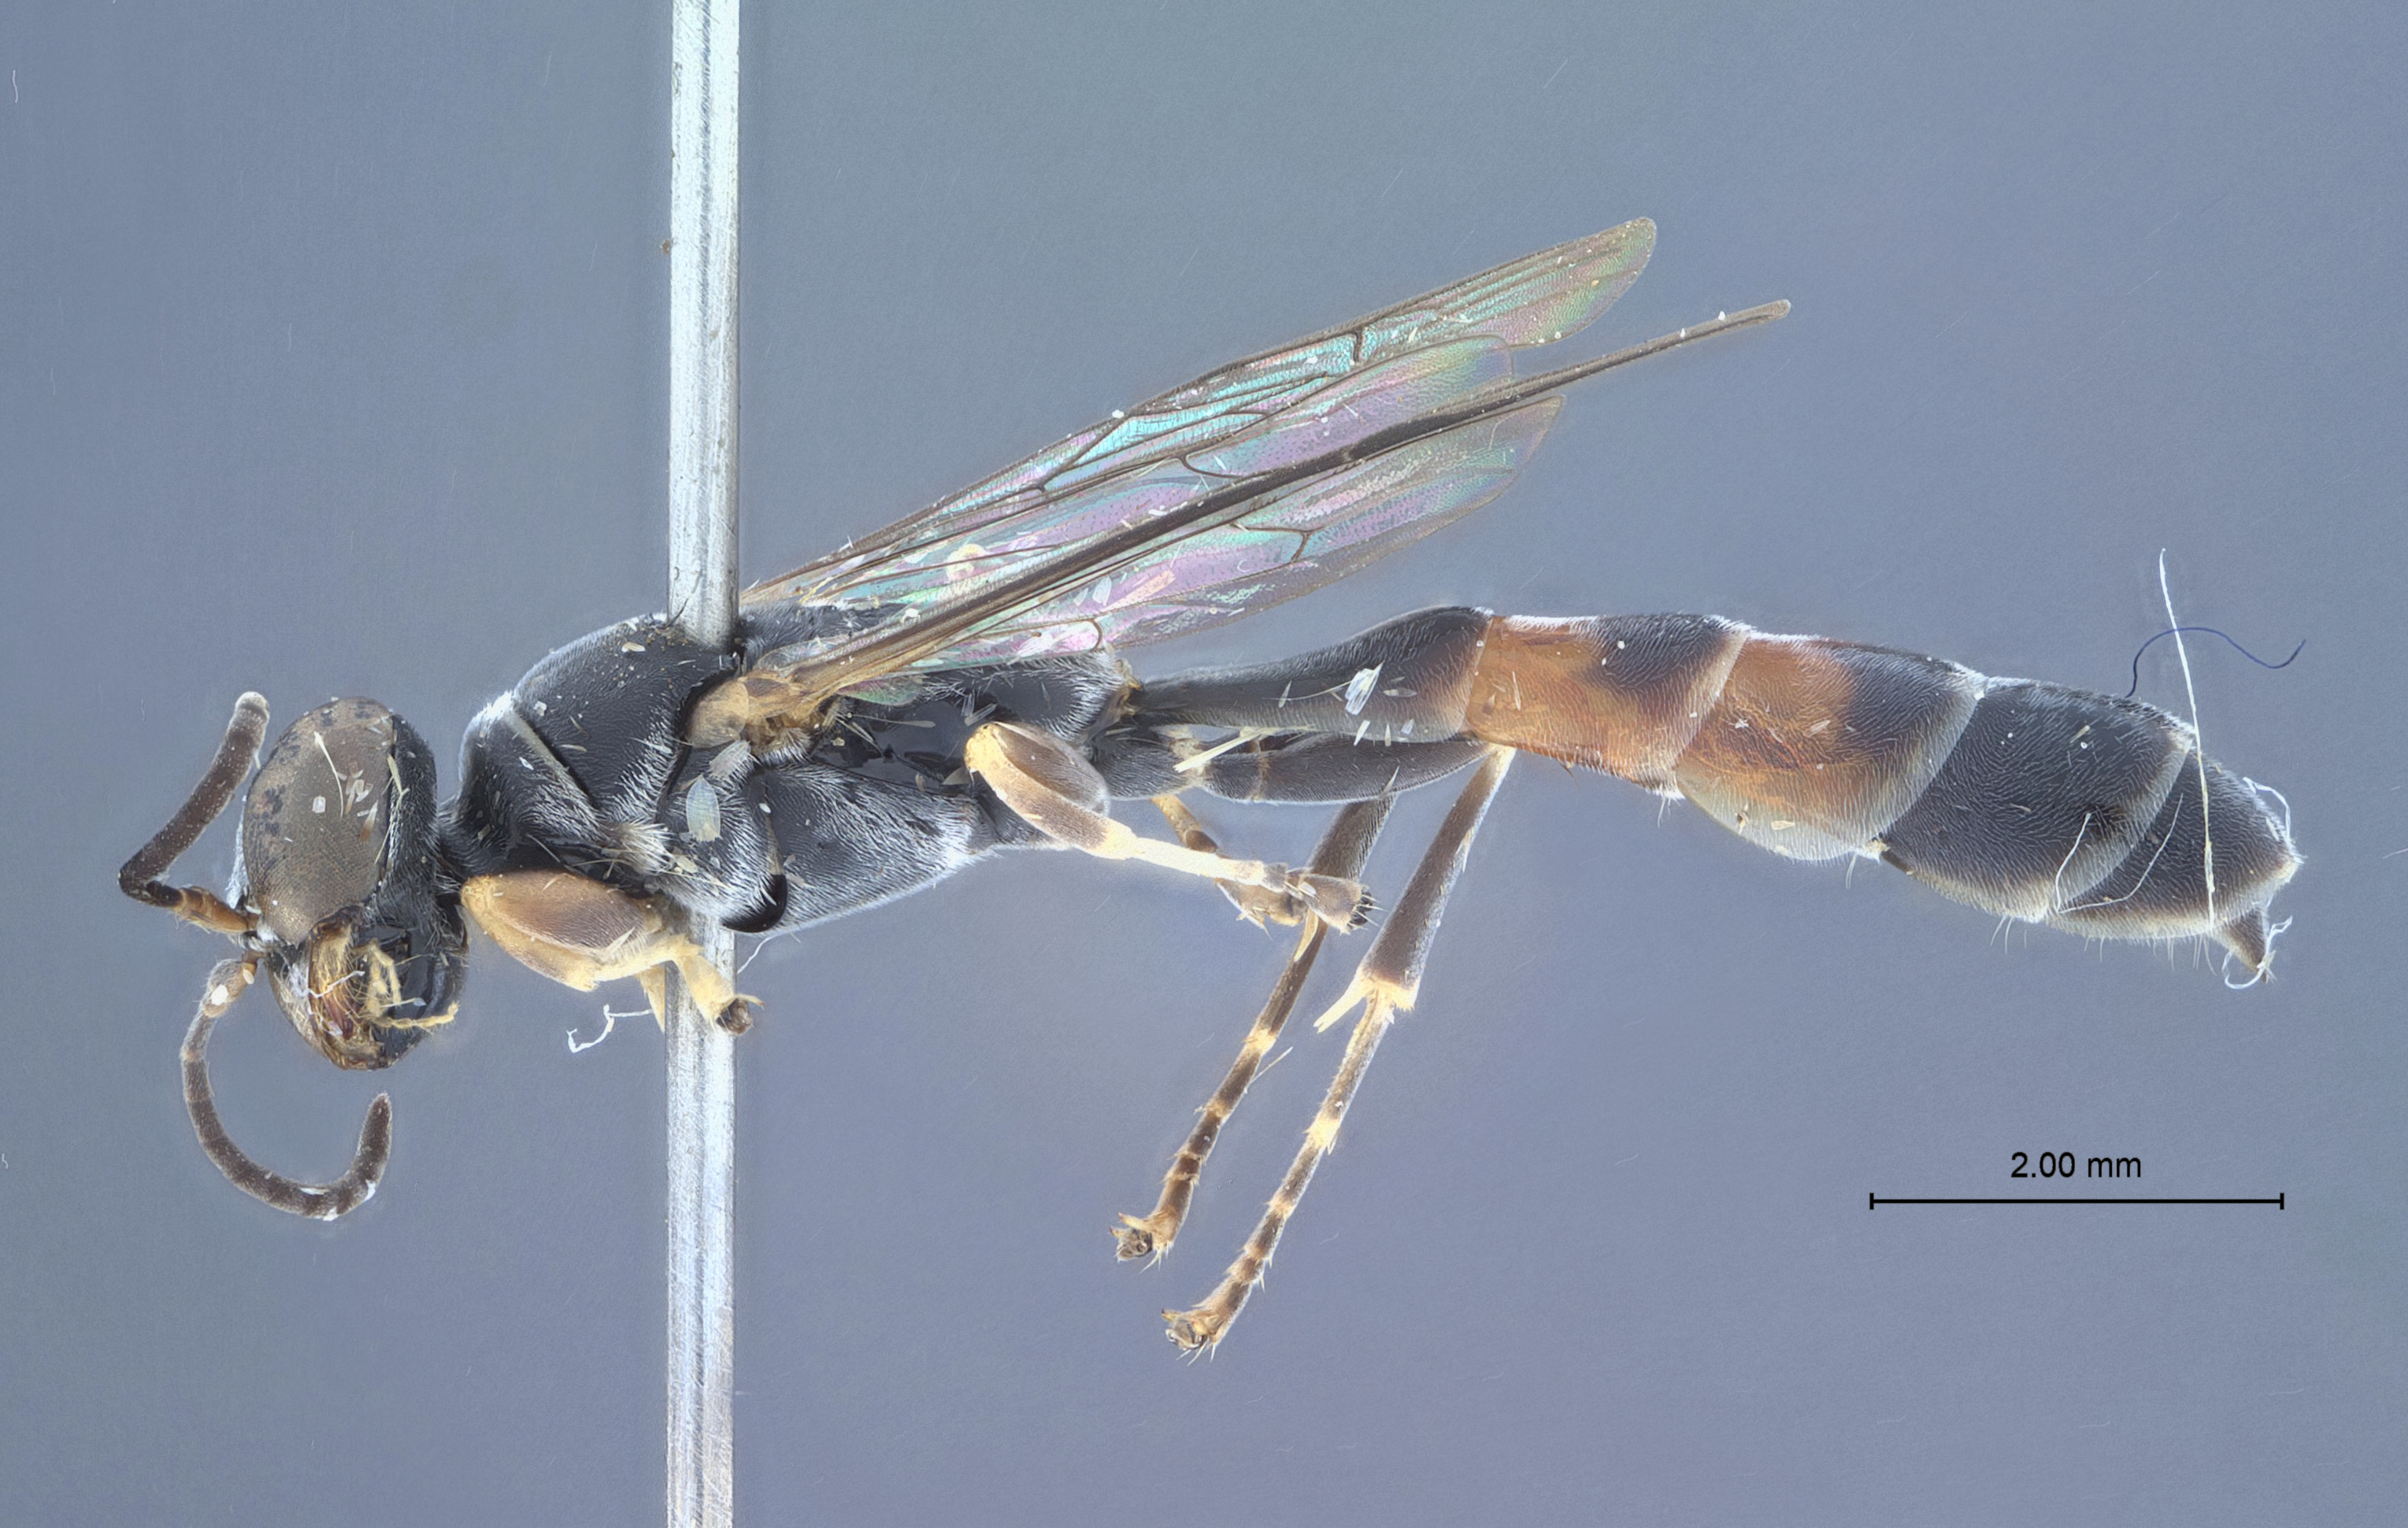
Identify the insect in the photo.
Trypoxylon capillatum
